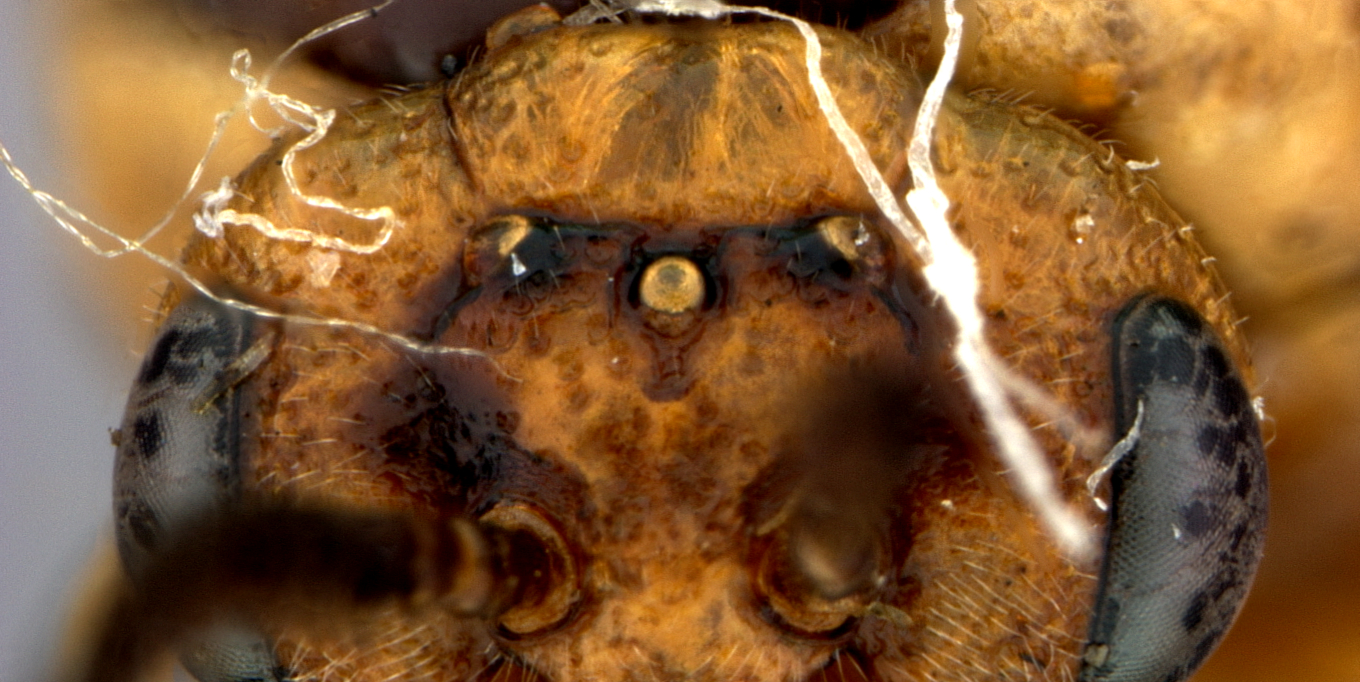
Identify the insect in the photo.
Neodiprion nigroscutum
